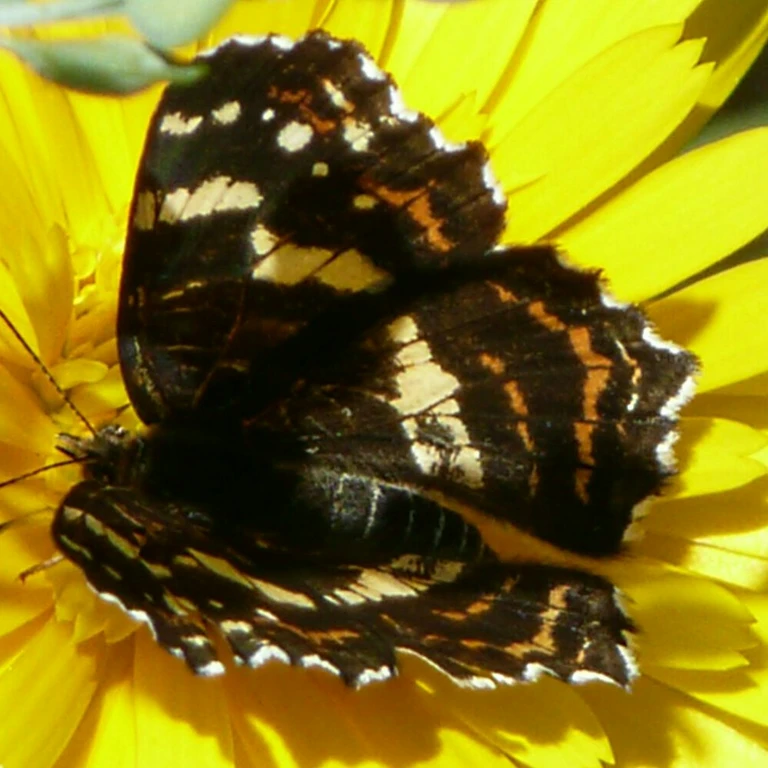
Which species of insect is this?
Araschnia levana
